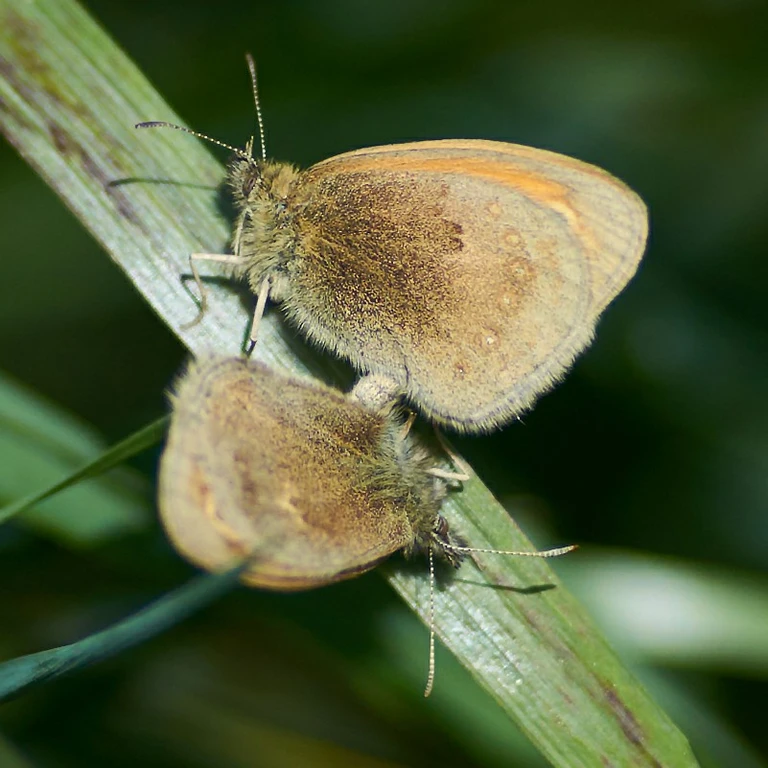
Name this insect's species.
Coenonympha pamphilus
